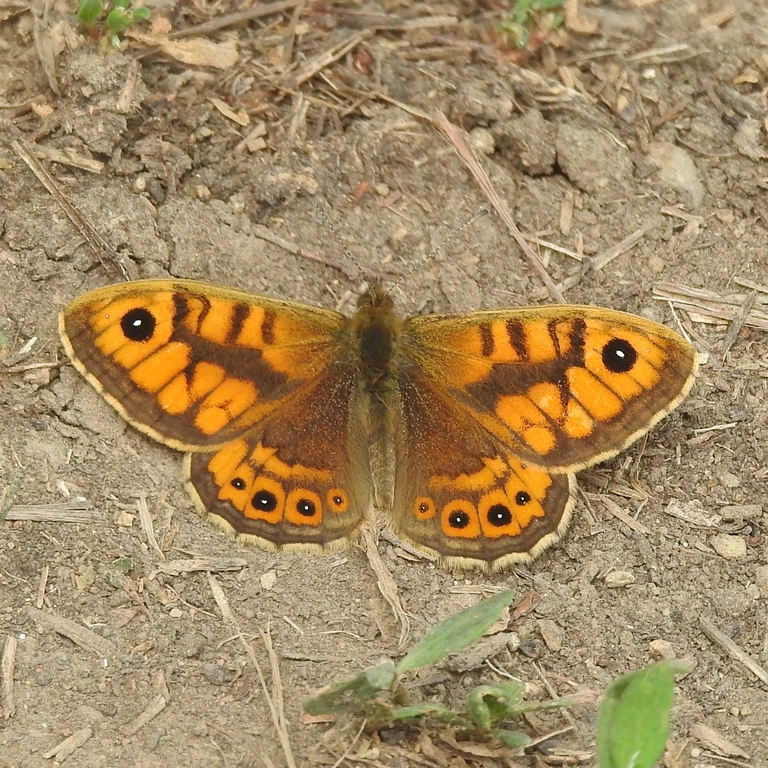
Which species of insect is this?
Lasiommata megera (also Pararge megera)
